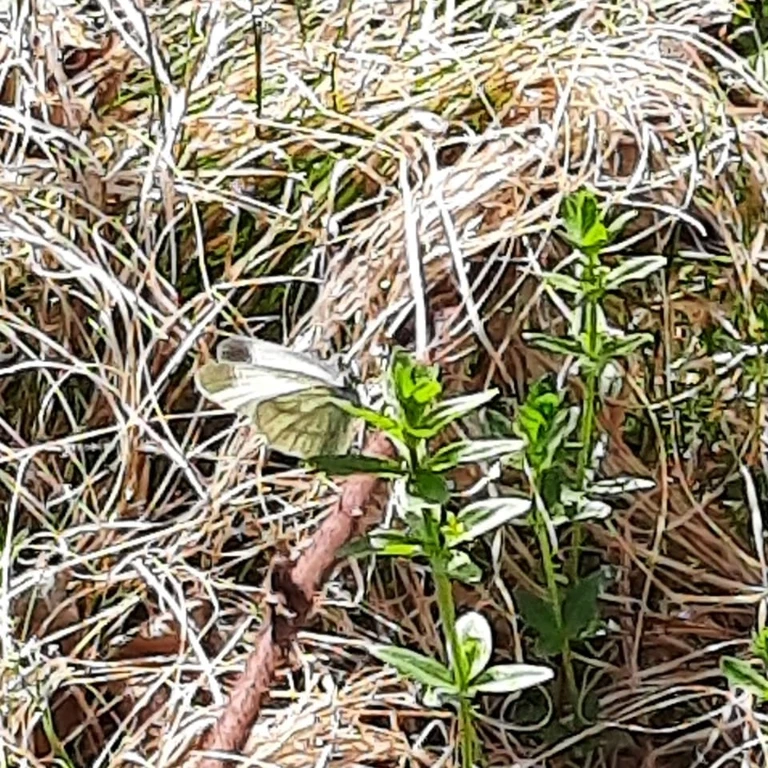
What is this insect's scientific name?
Leptidea sinapis/juvernica
